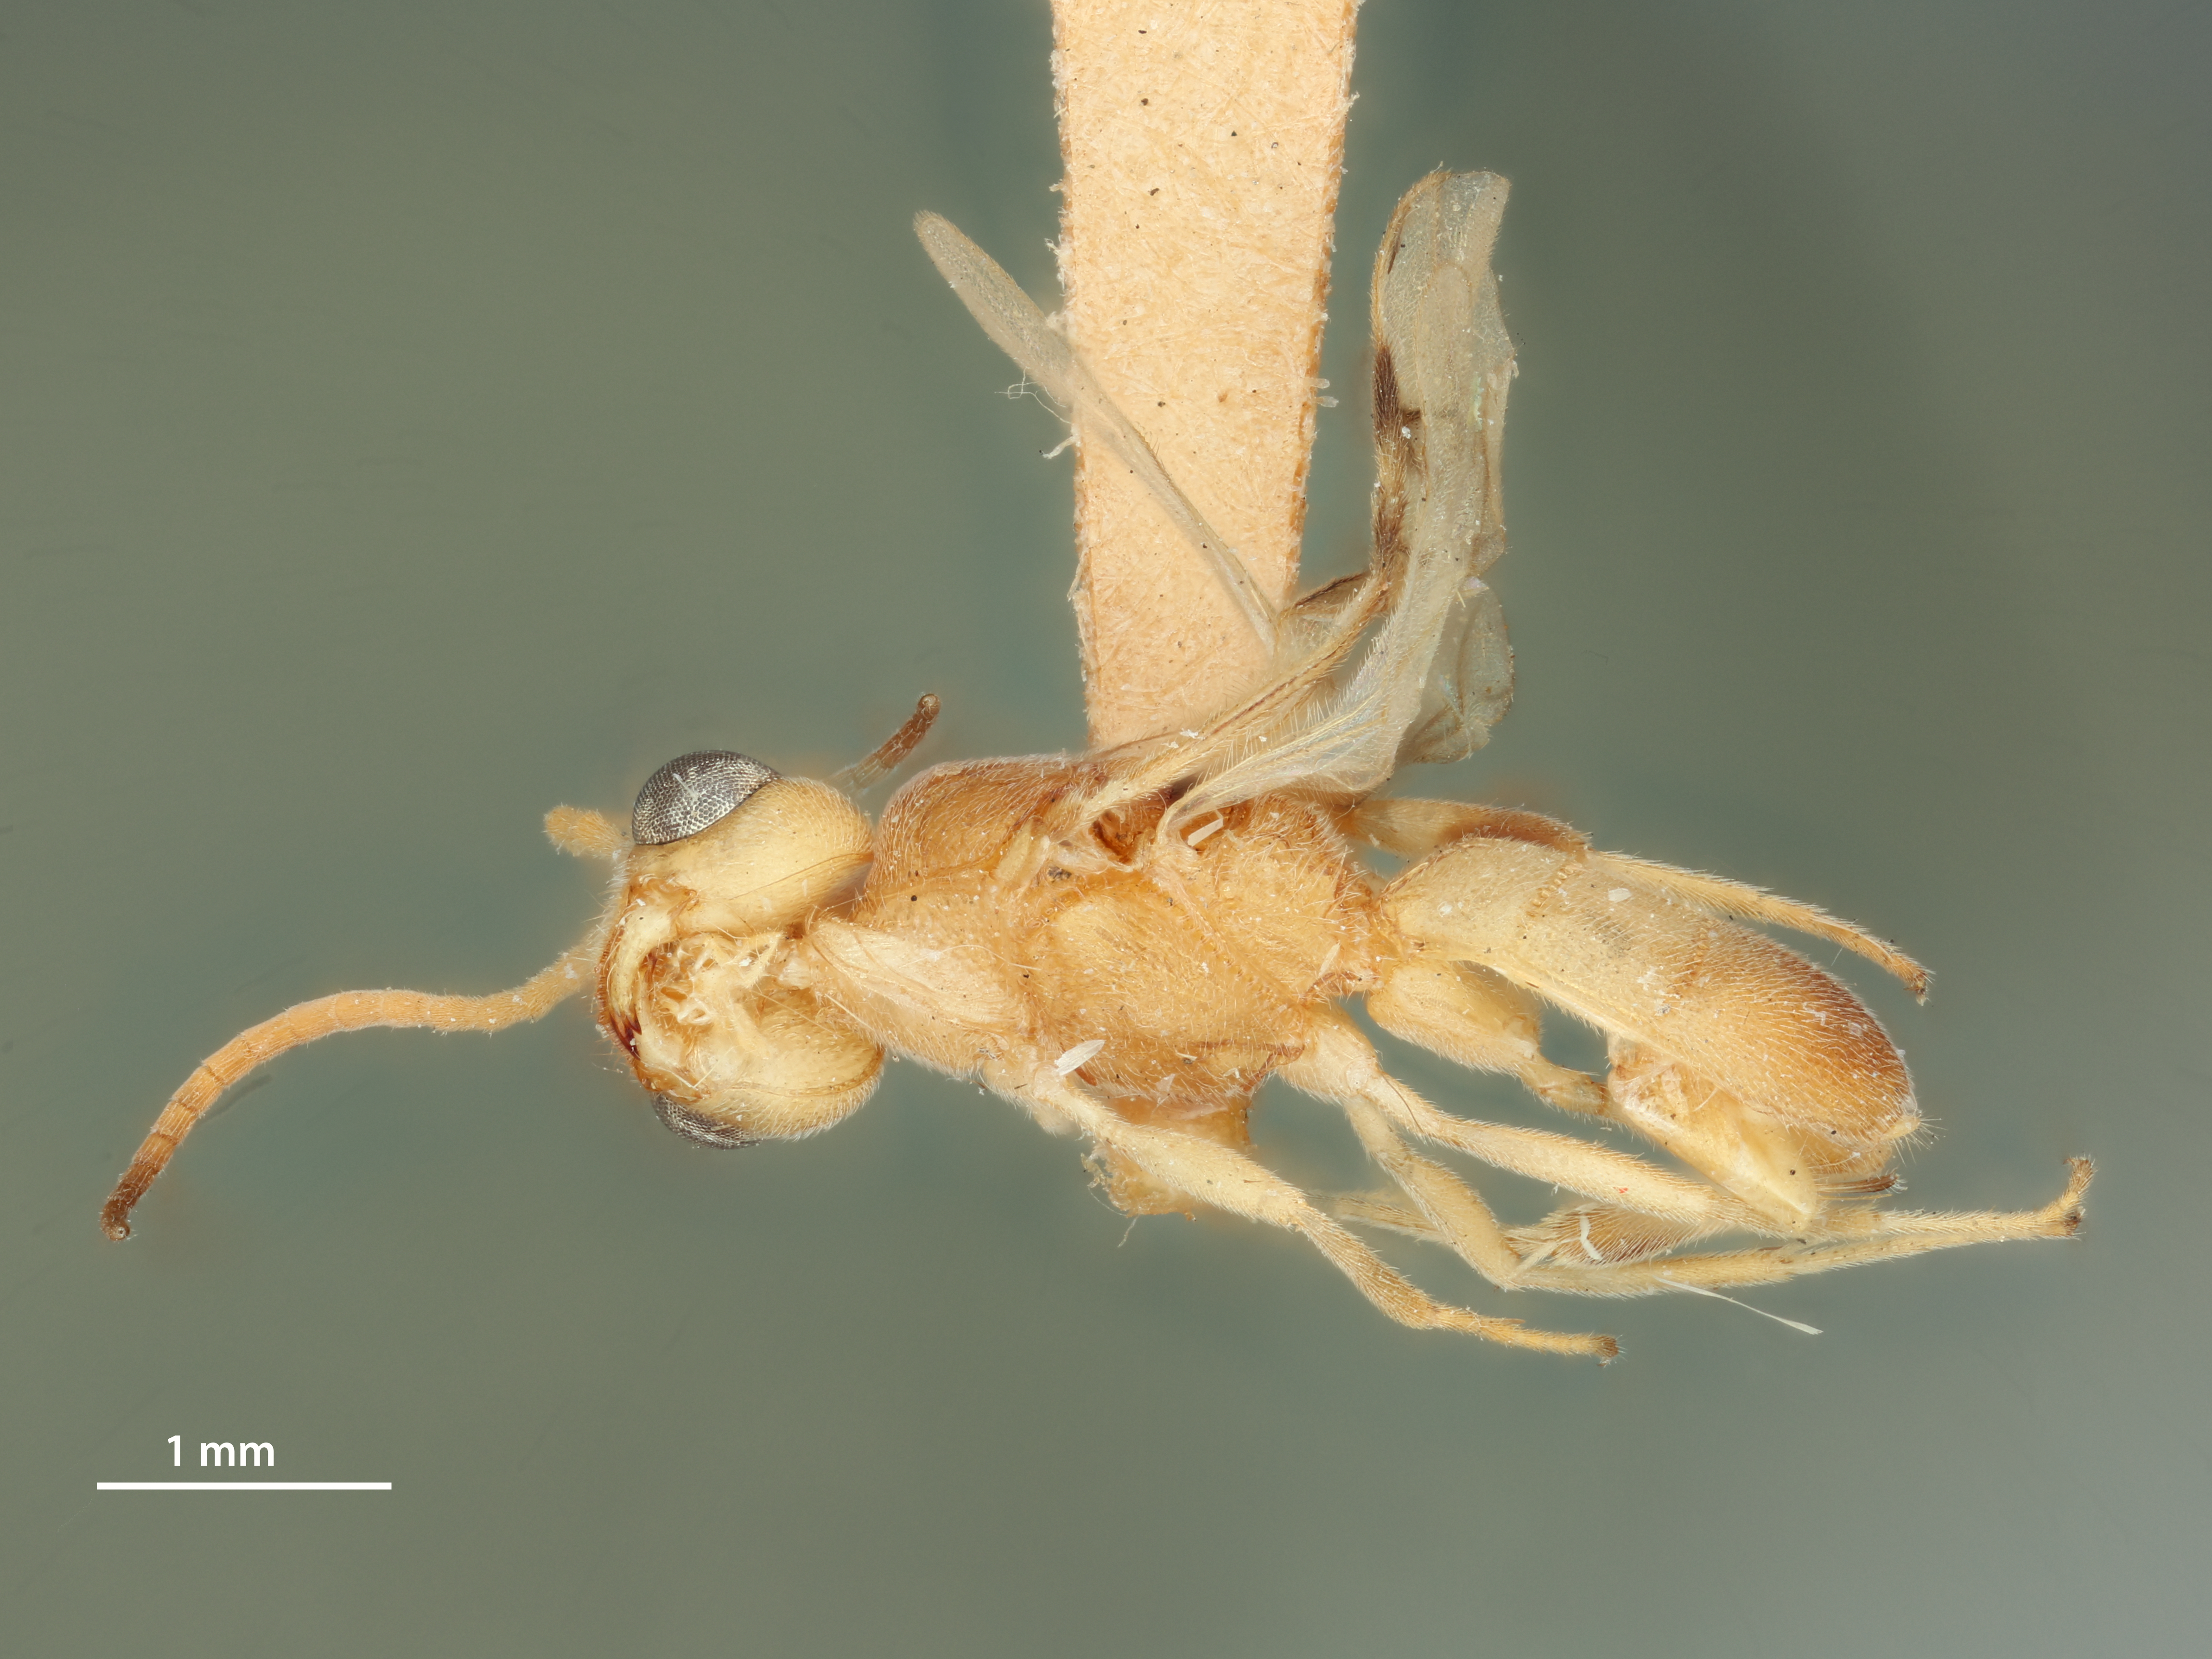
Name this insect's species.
Phanerotoma philippinensis
